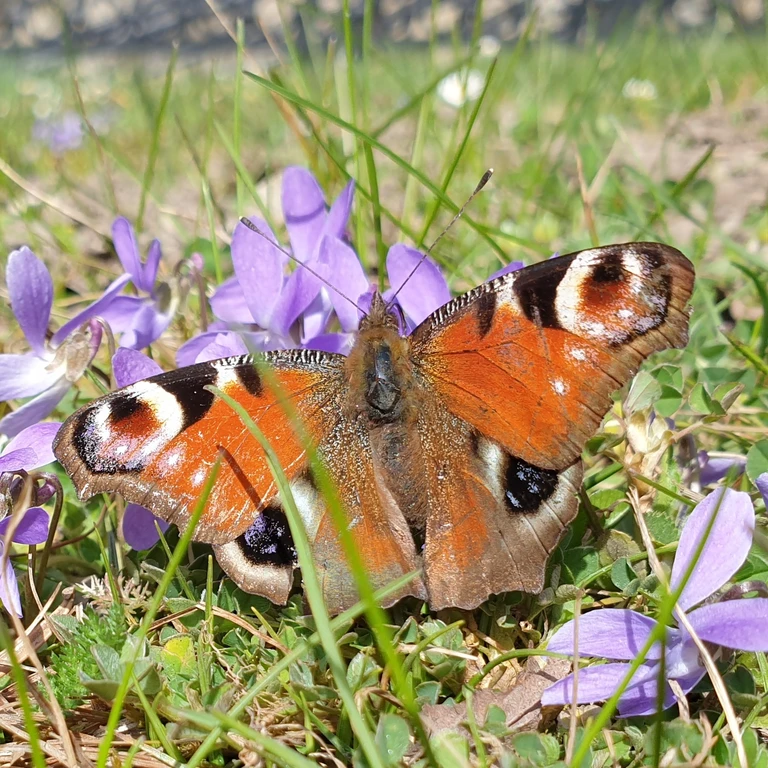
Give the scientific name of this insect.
Aglais io
